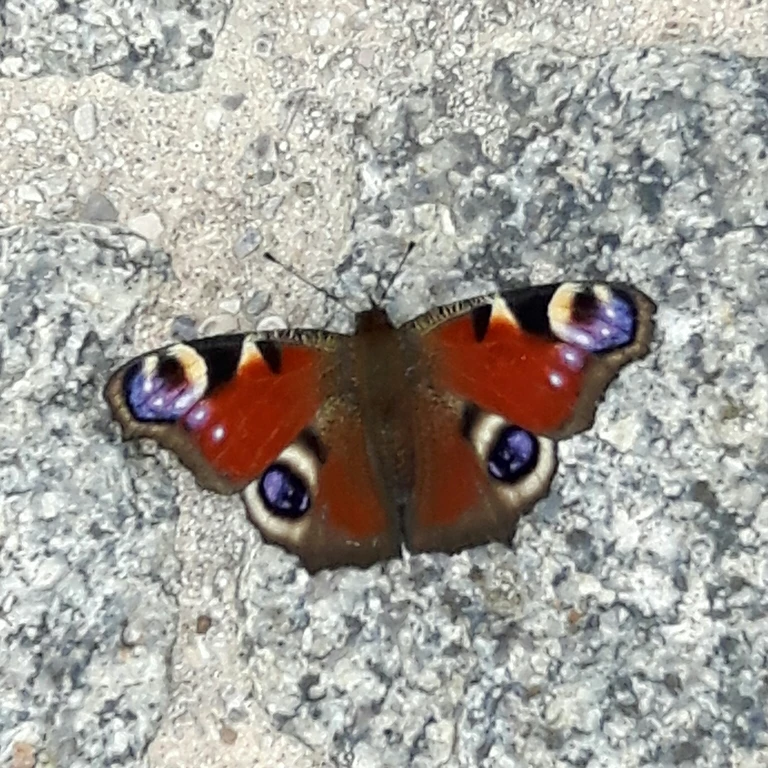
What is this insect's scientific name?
Aglais io
